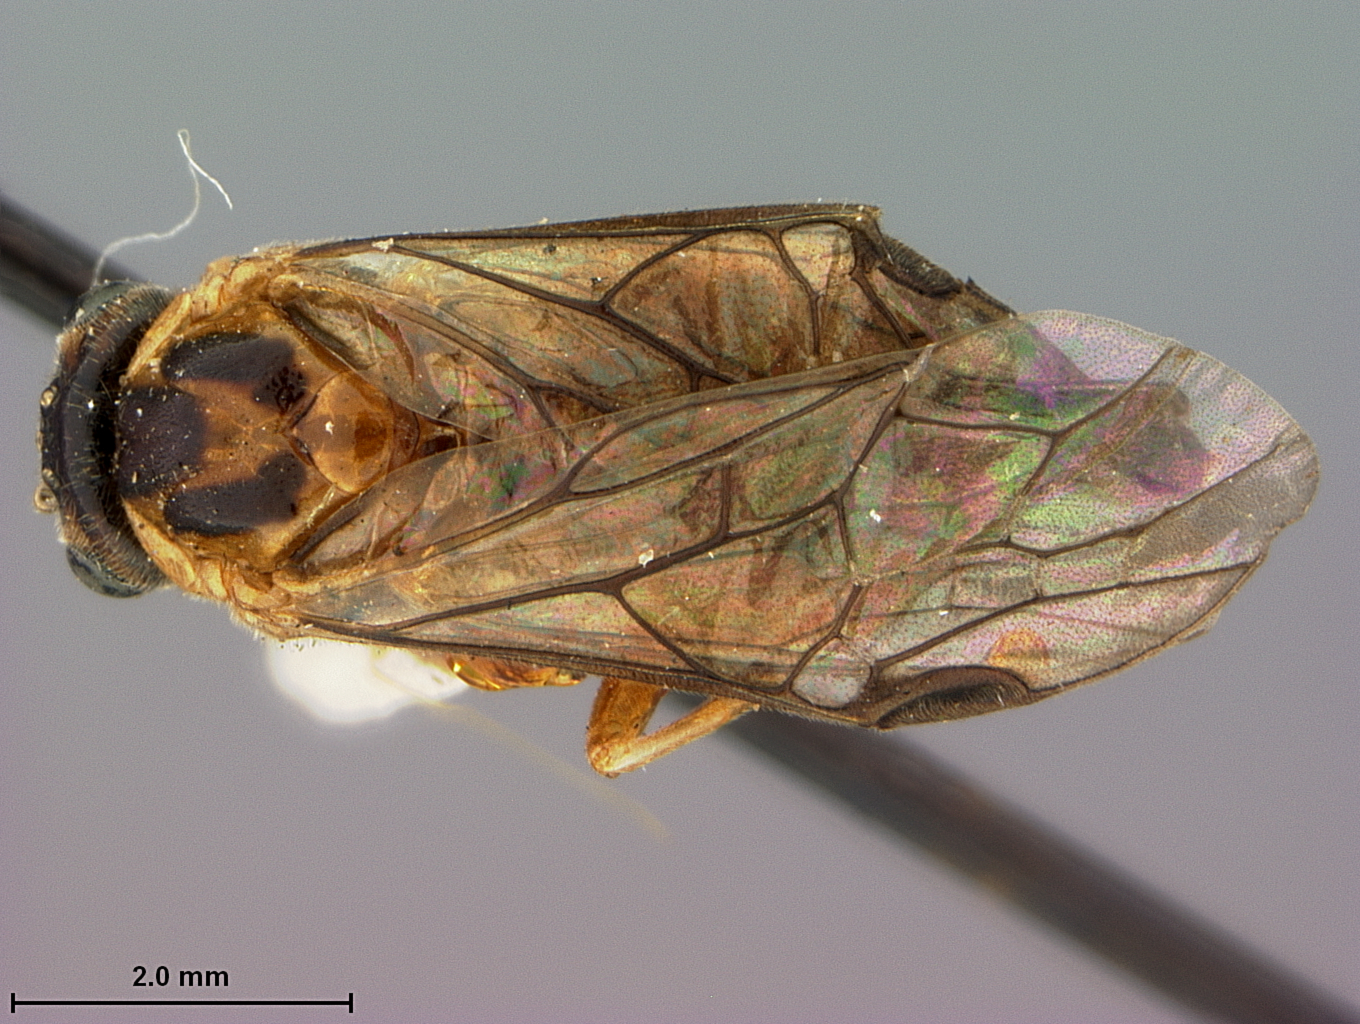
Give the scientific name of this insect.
Pteronus xanthostomus
